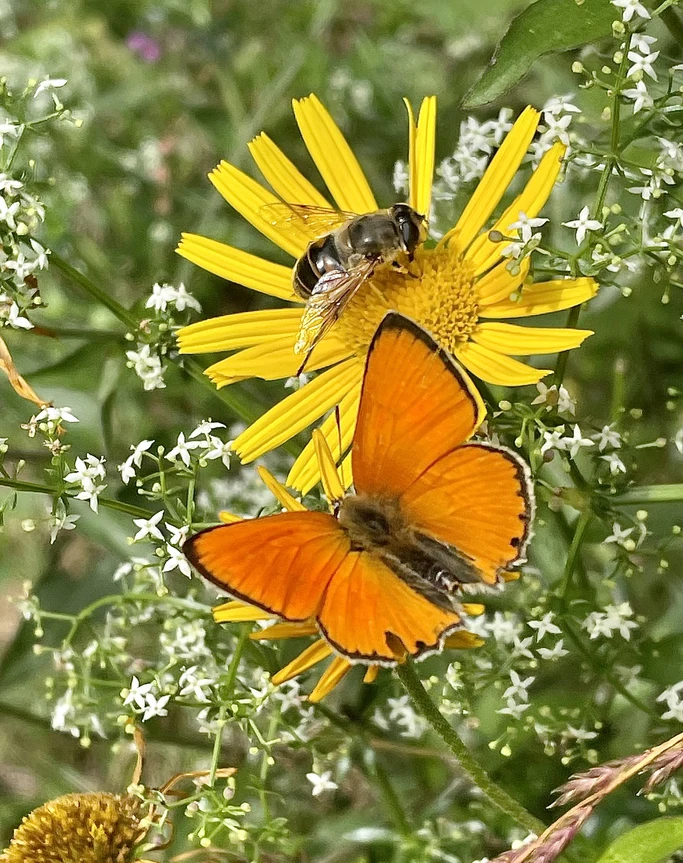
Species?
Lycaena virgaureae
